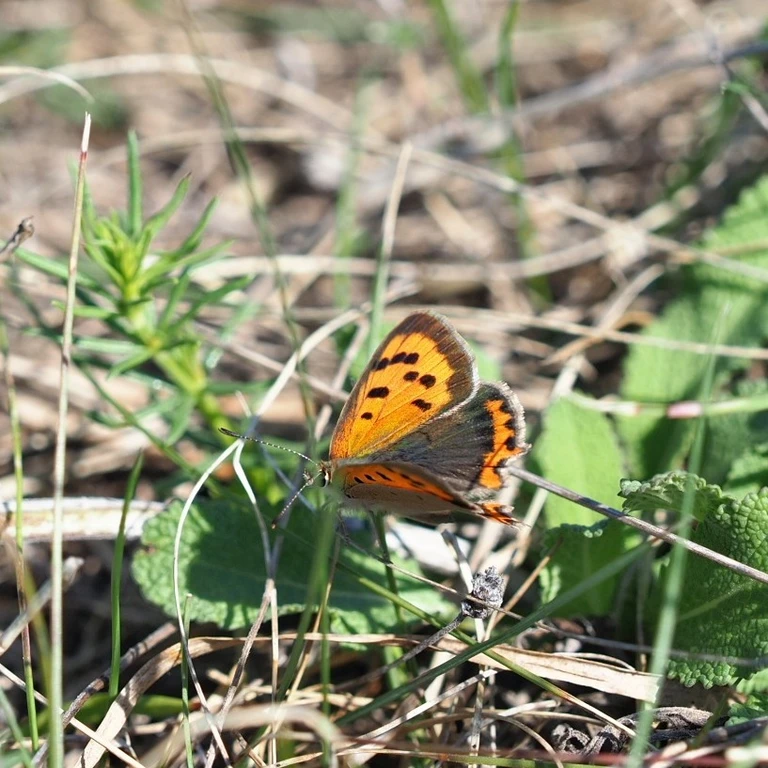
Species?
Lycaena phlaeas
